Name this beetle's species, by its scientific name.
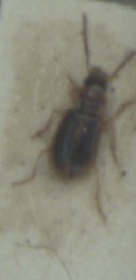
Acupalpus dubius
